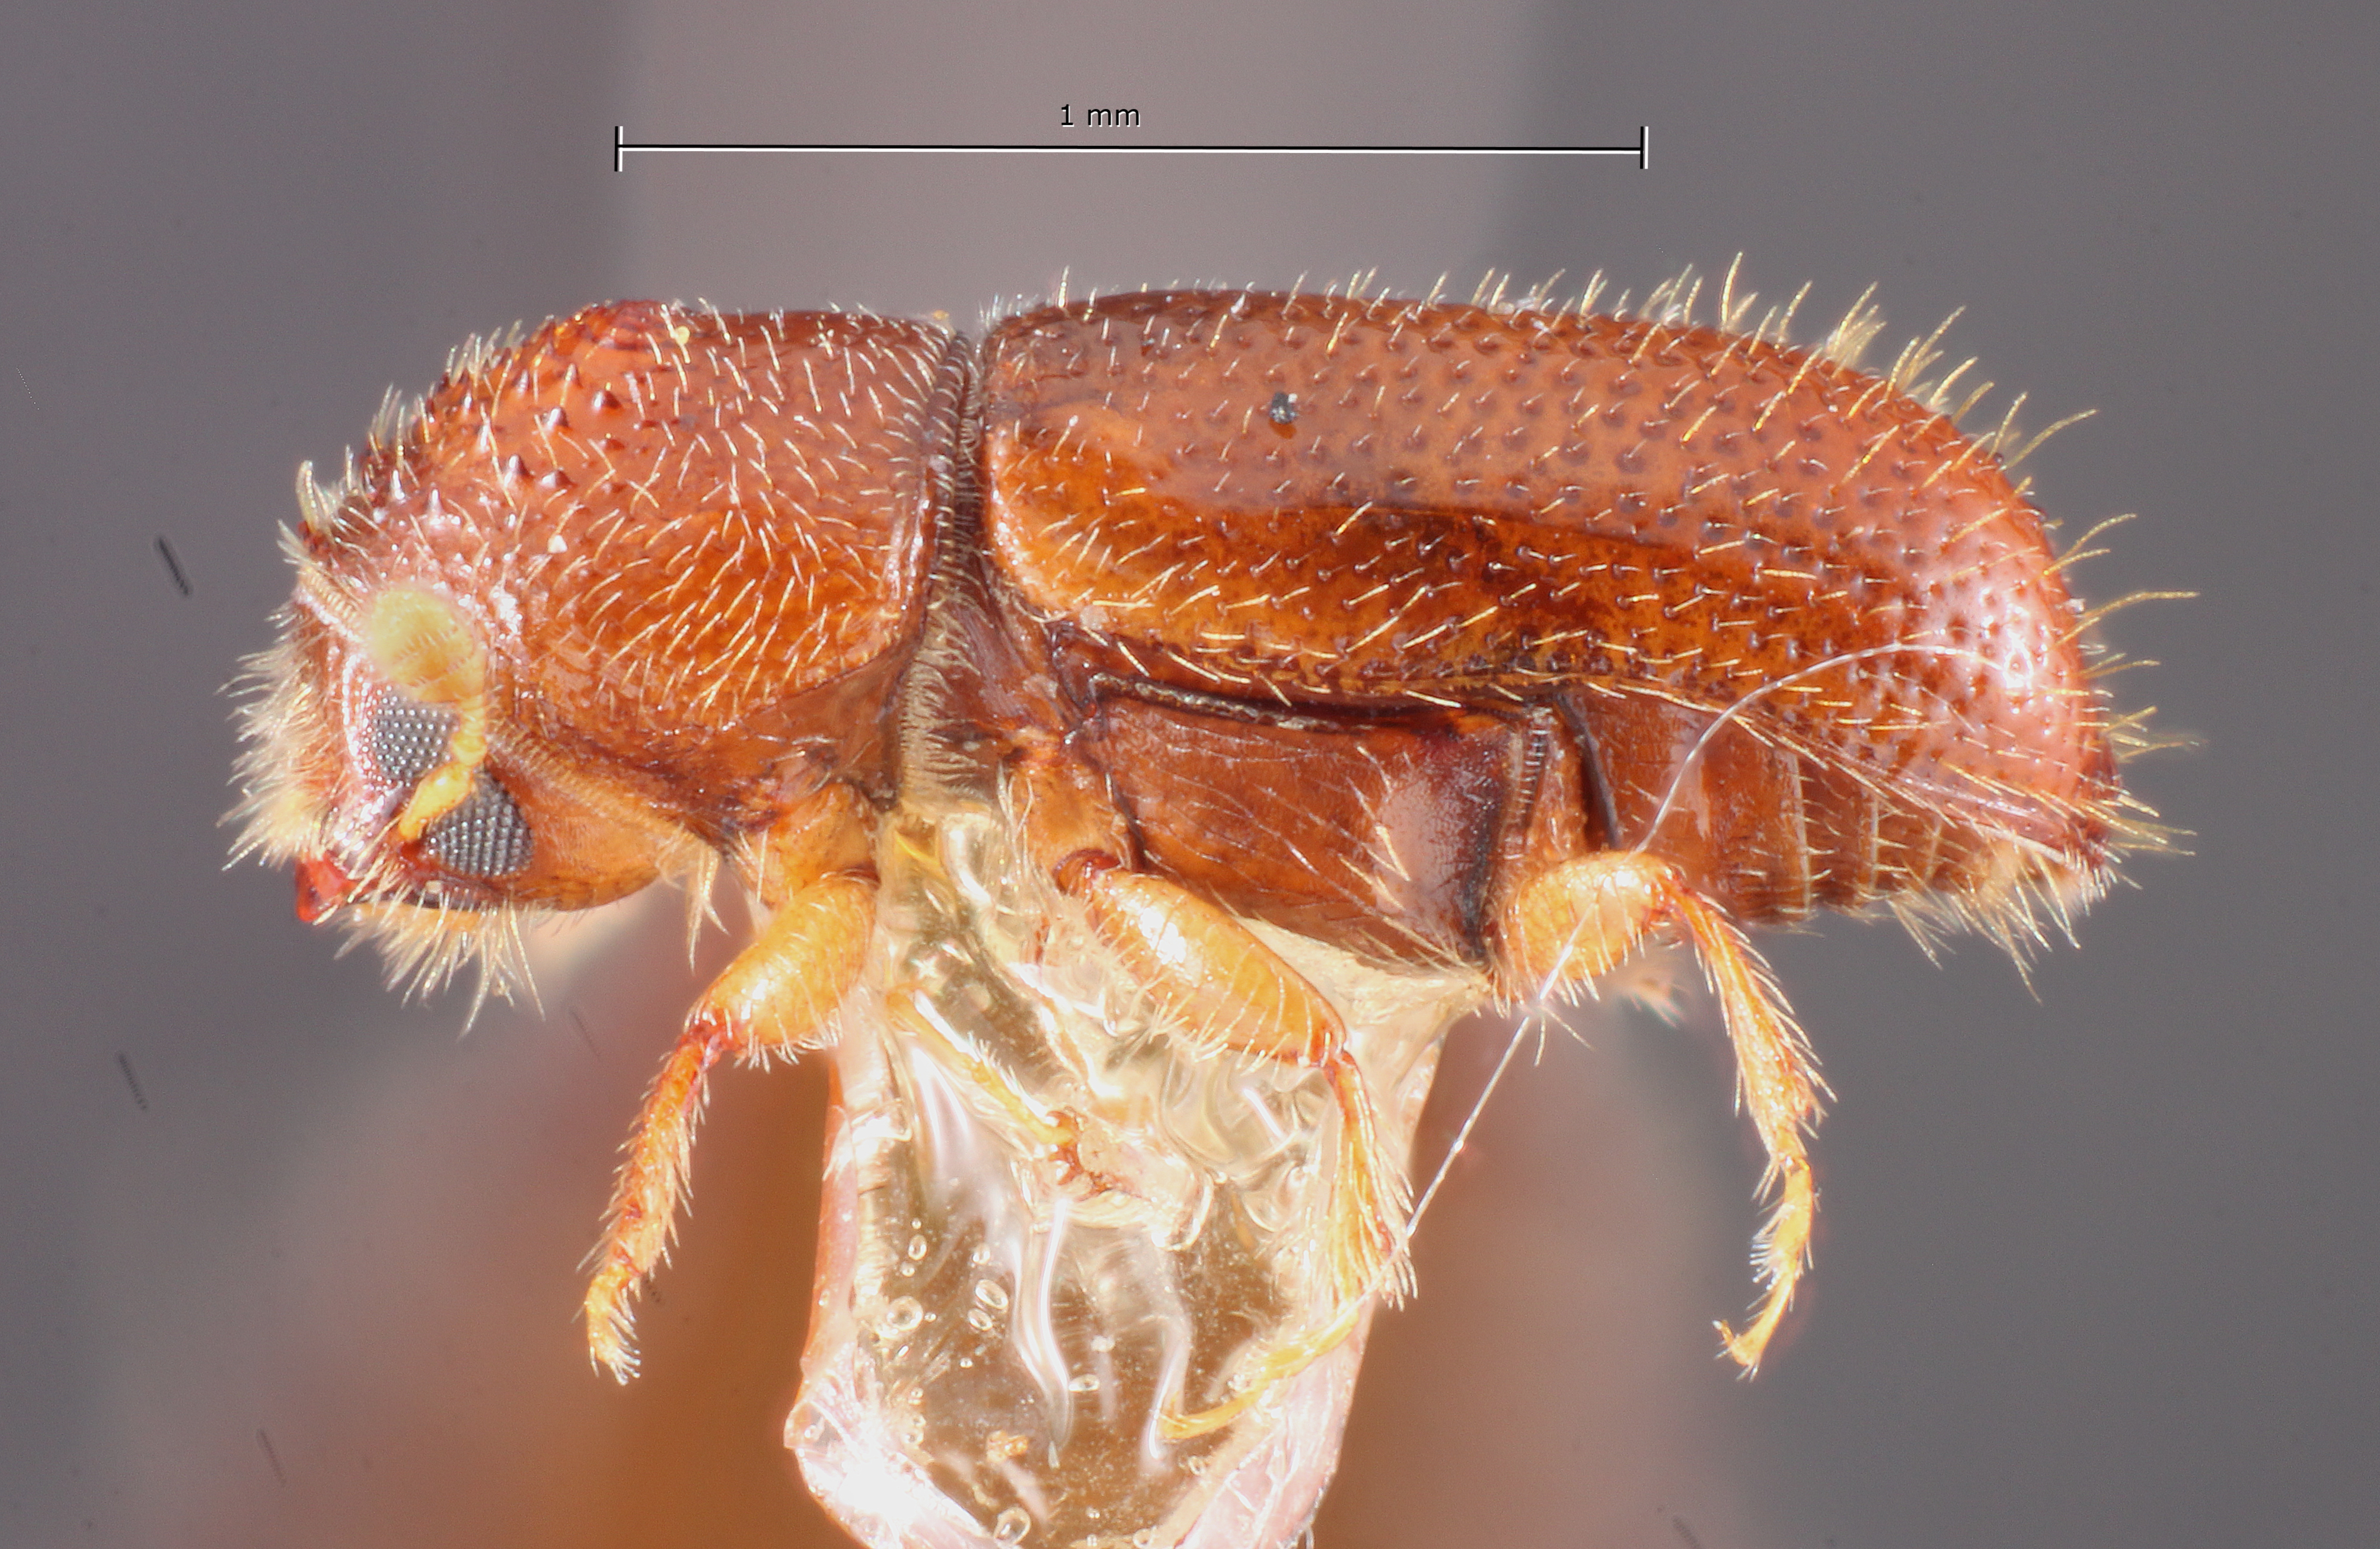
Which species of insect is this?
Pityophthorus brevis
